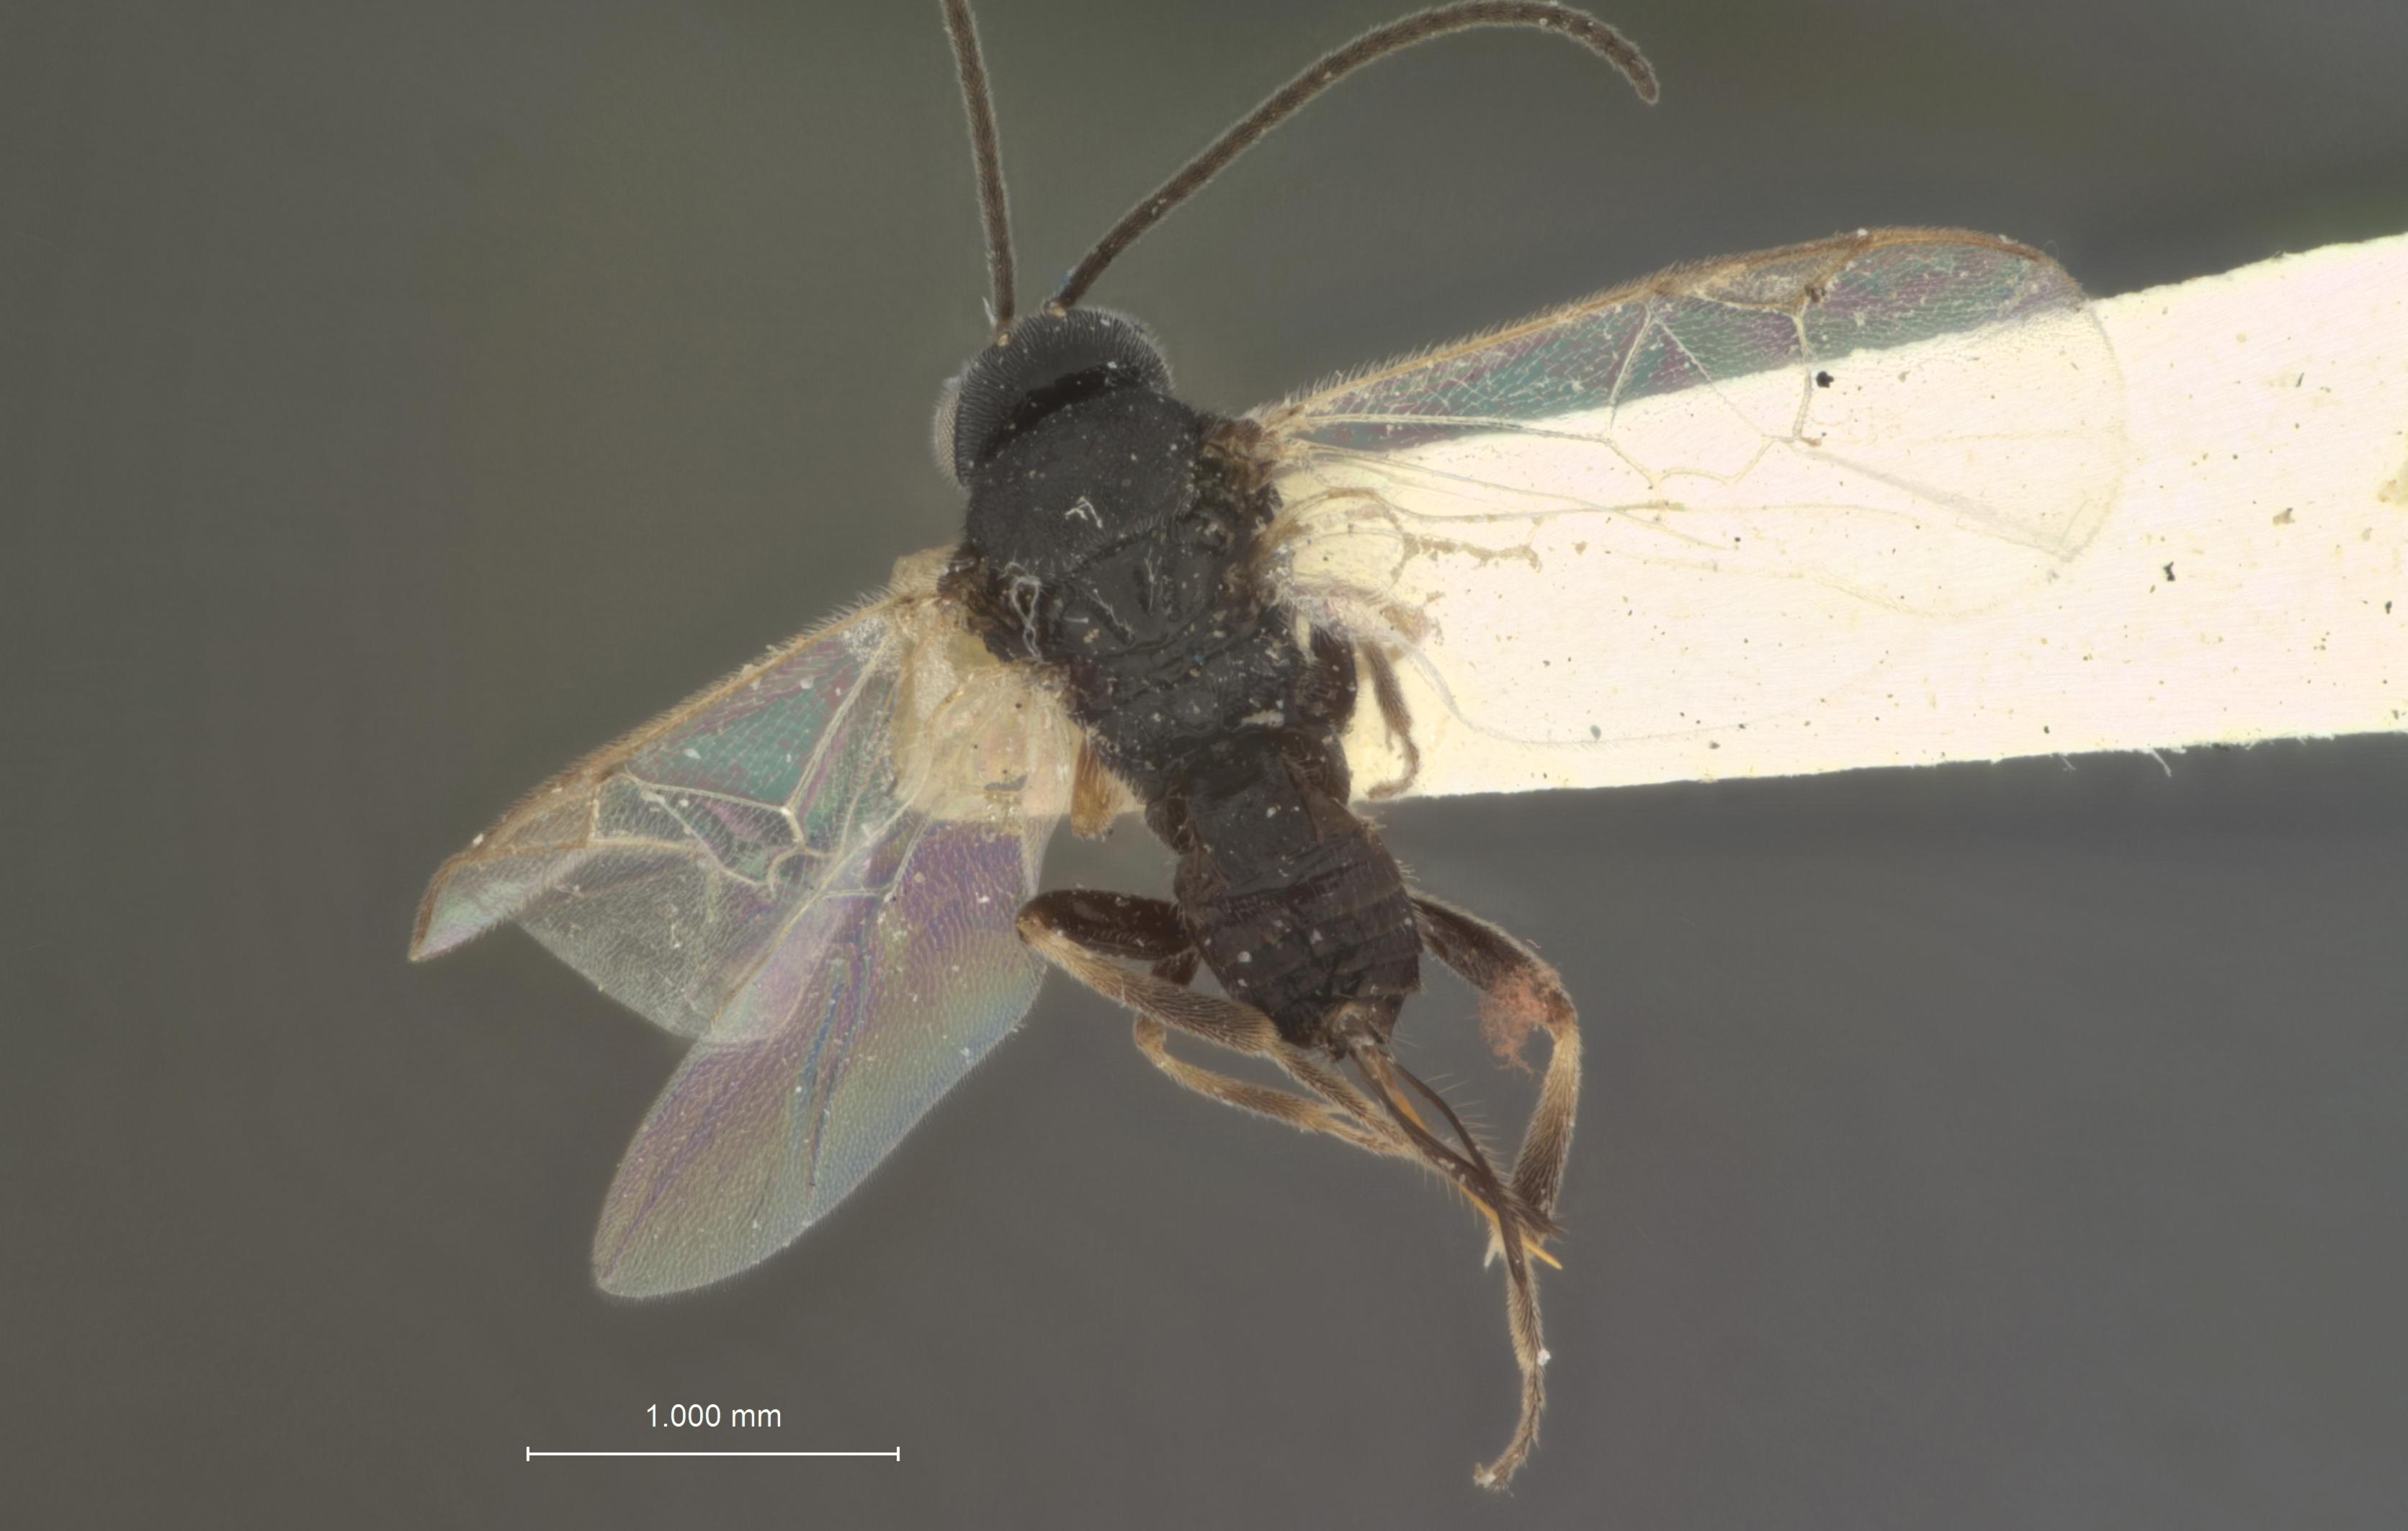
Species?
Apanteles taragamae
